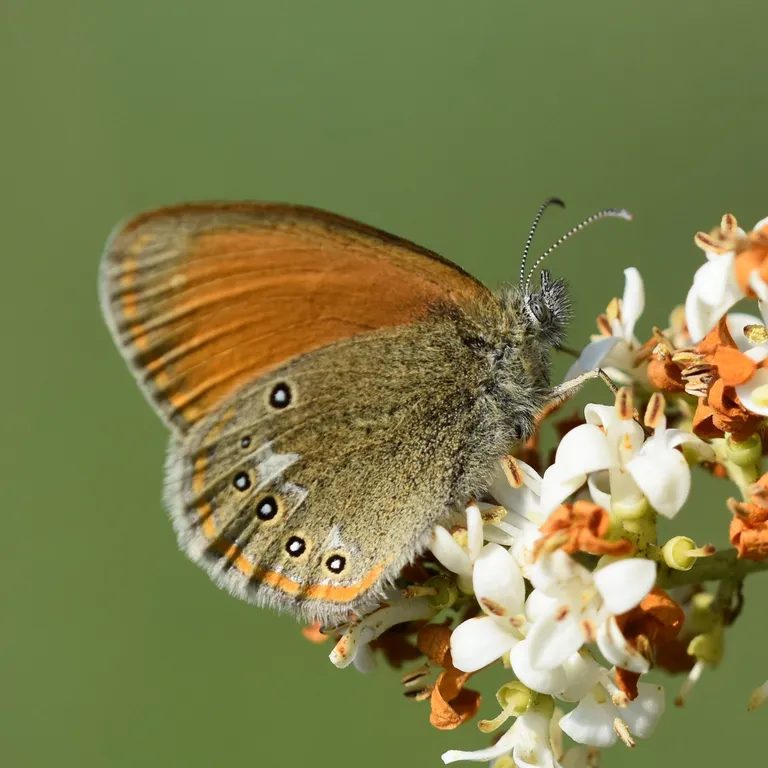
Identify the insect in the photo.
Coenonympha glycerion (also Coenonympha iphis)
